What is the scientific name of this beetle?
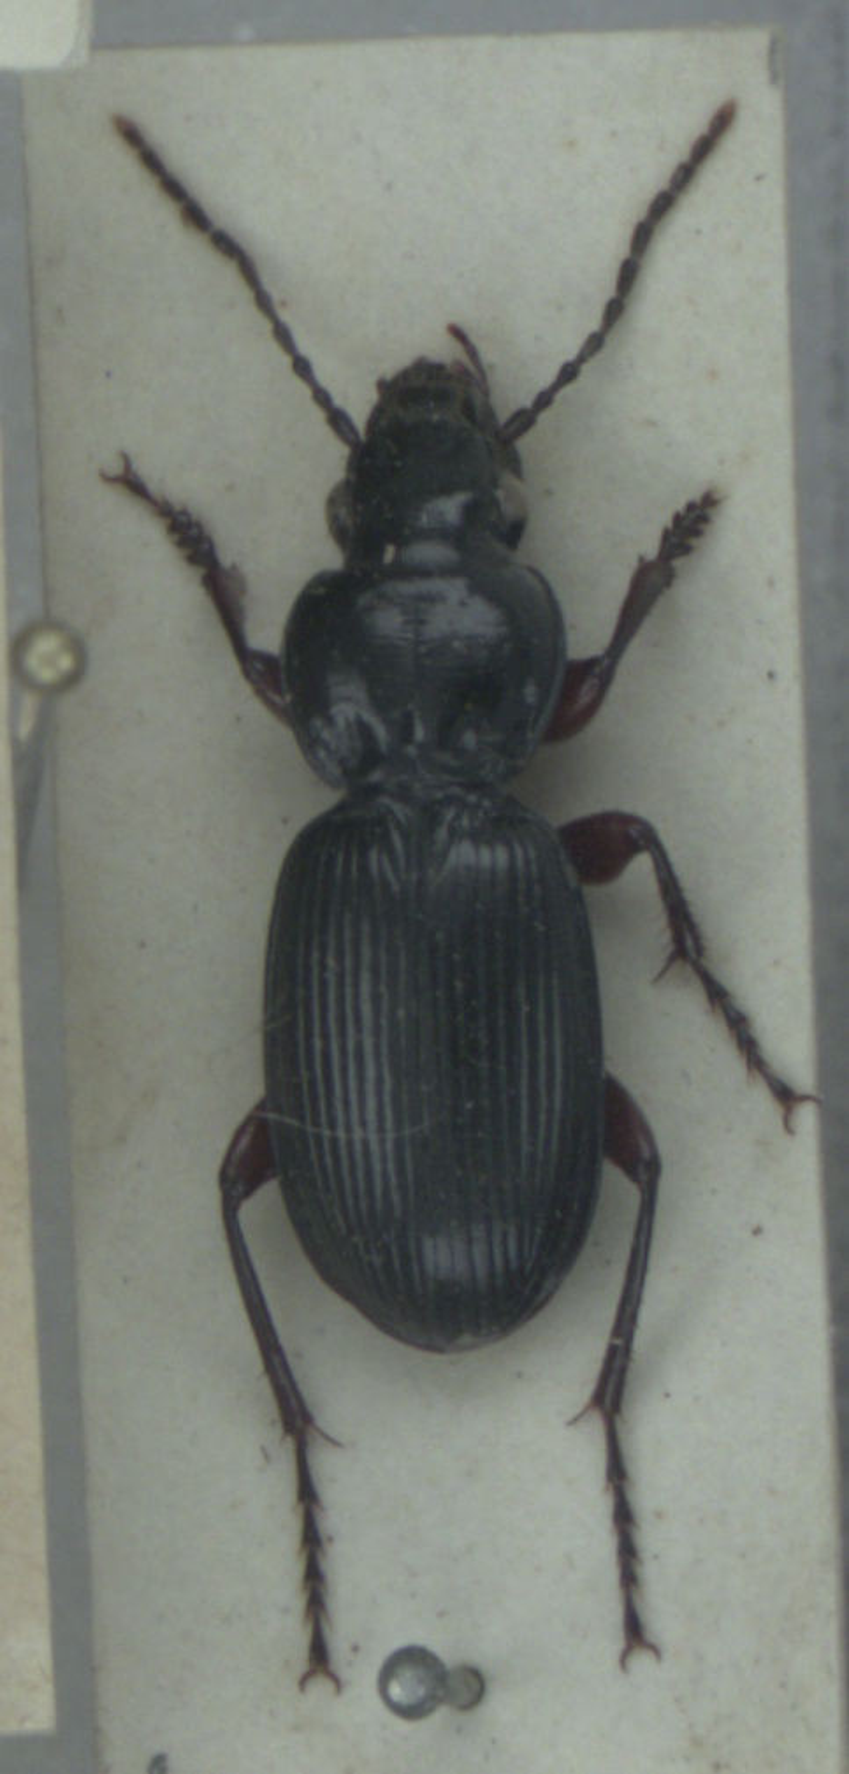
Pterostichus madidus
